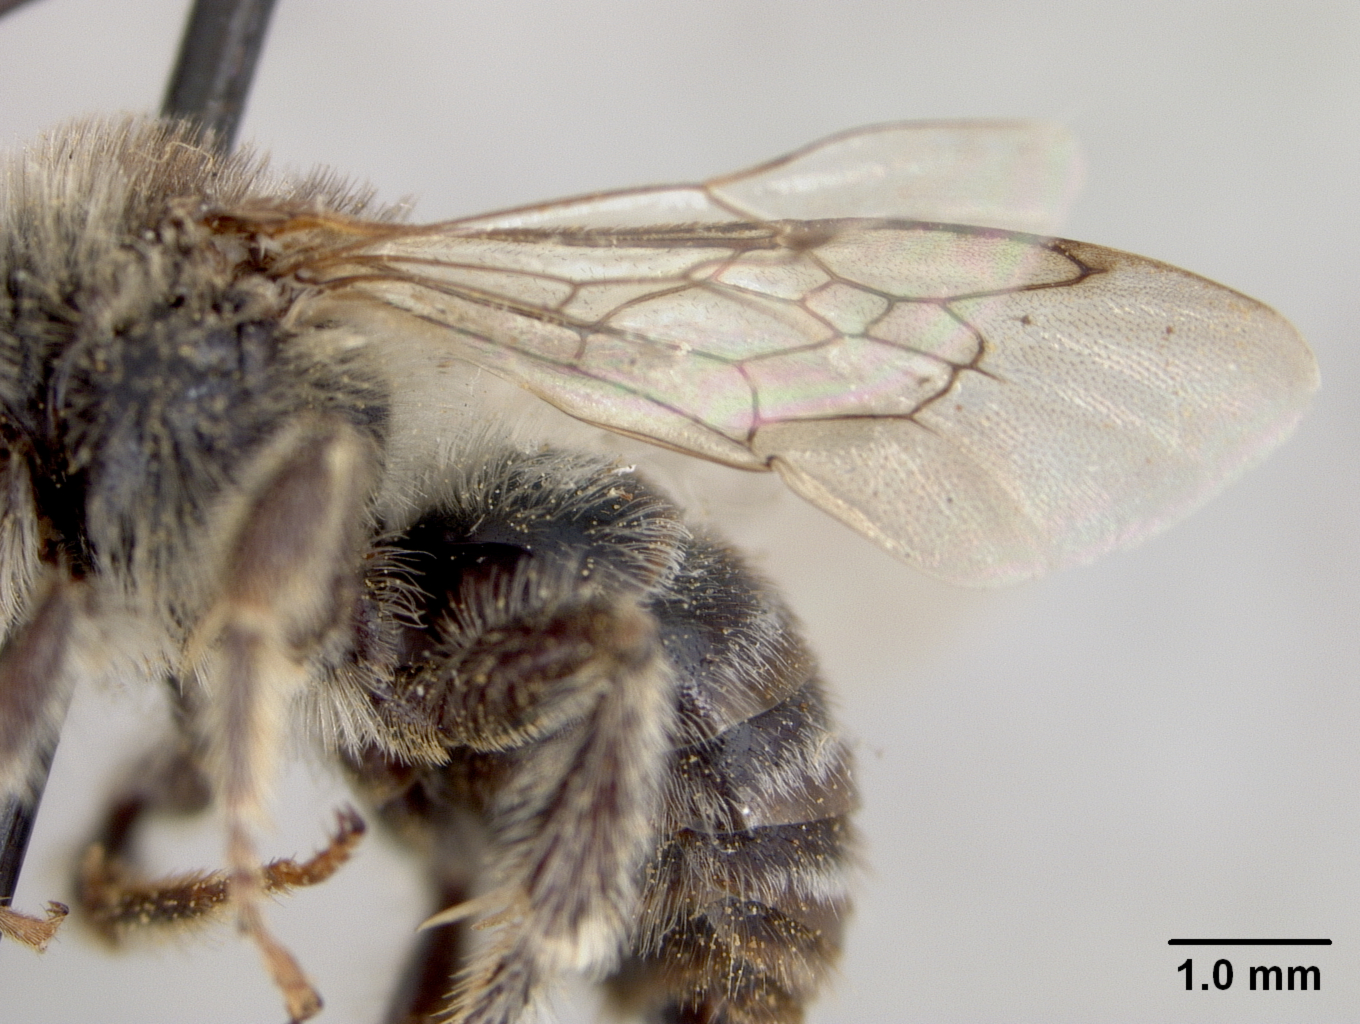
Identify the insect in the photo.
Melissodes illata
